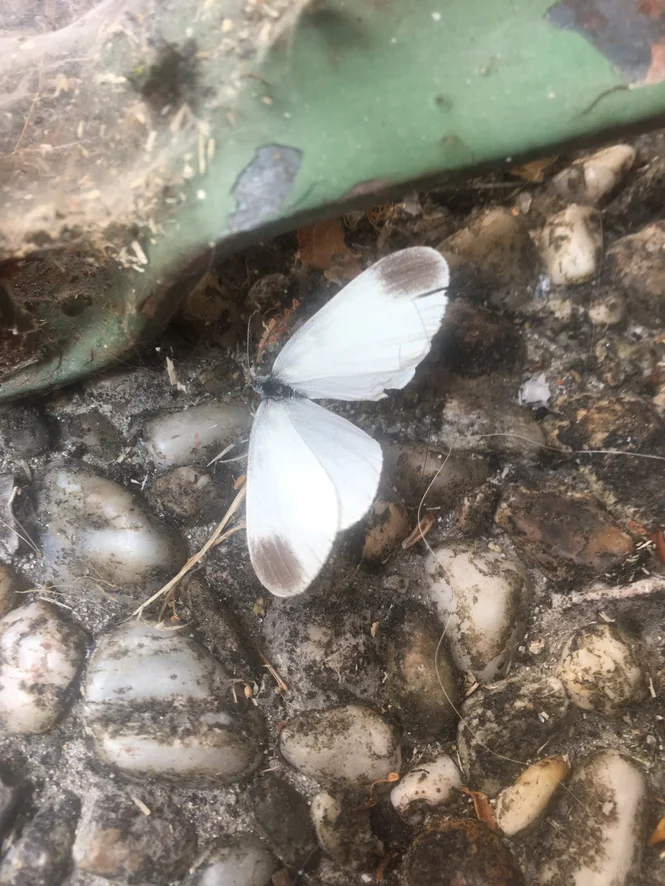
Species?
Leptidea sinapis/juvernica
